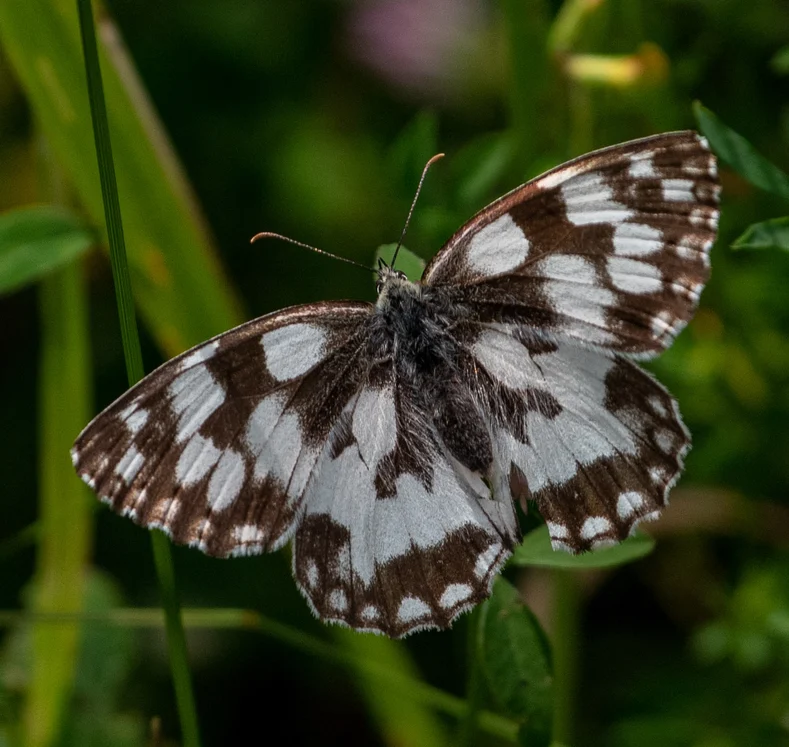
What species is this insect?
Melanargia galathea
